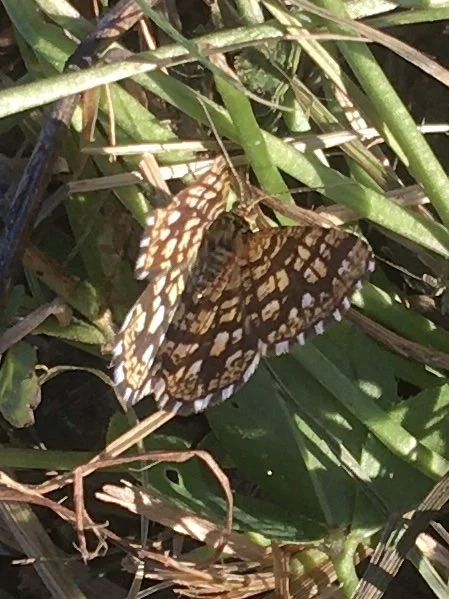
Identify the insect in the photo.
Chiasmia clathrata
